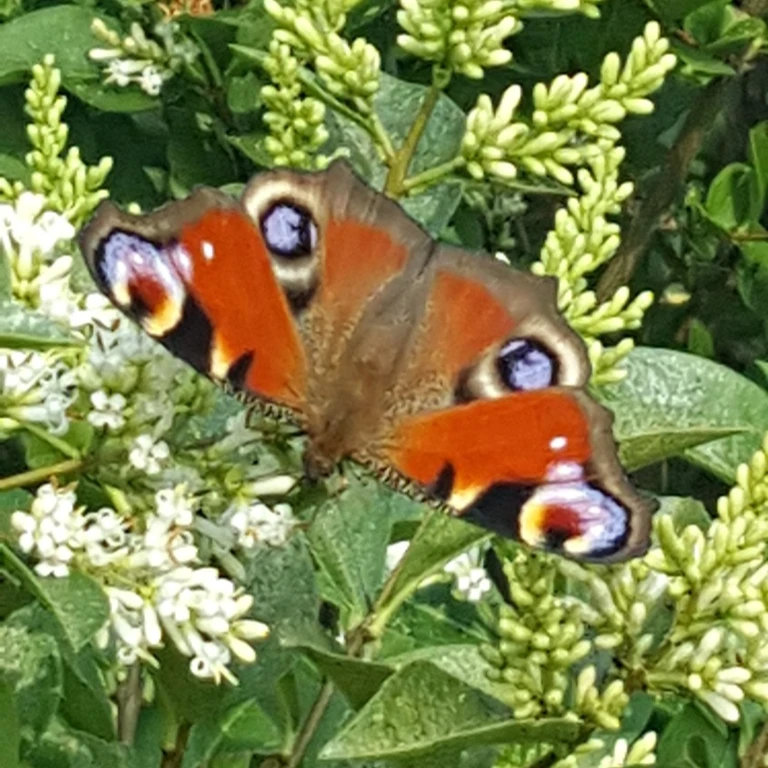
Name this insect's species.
Aglais io
